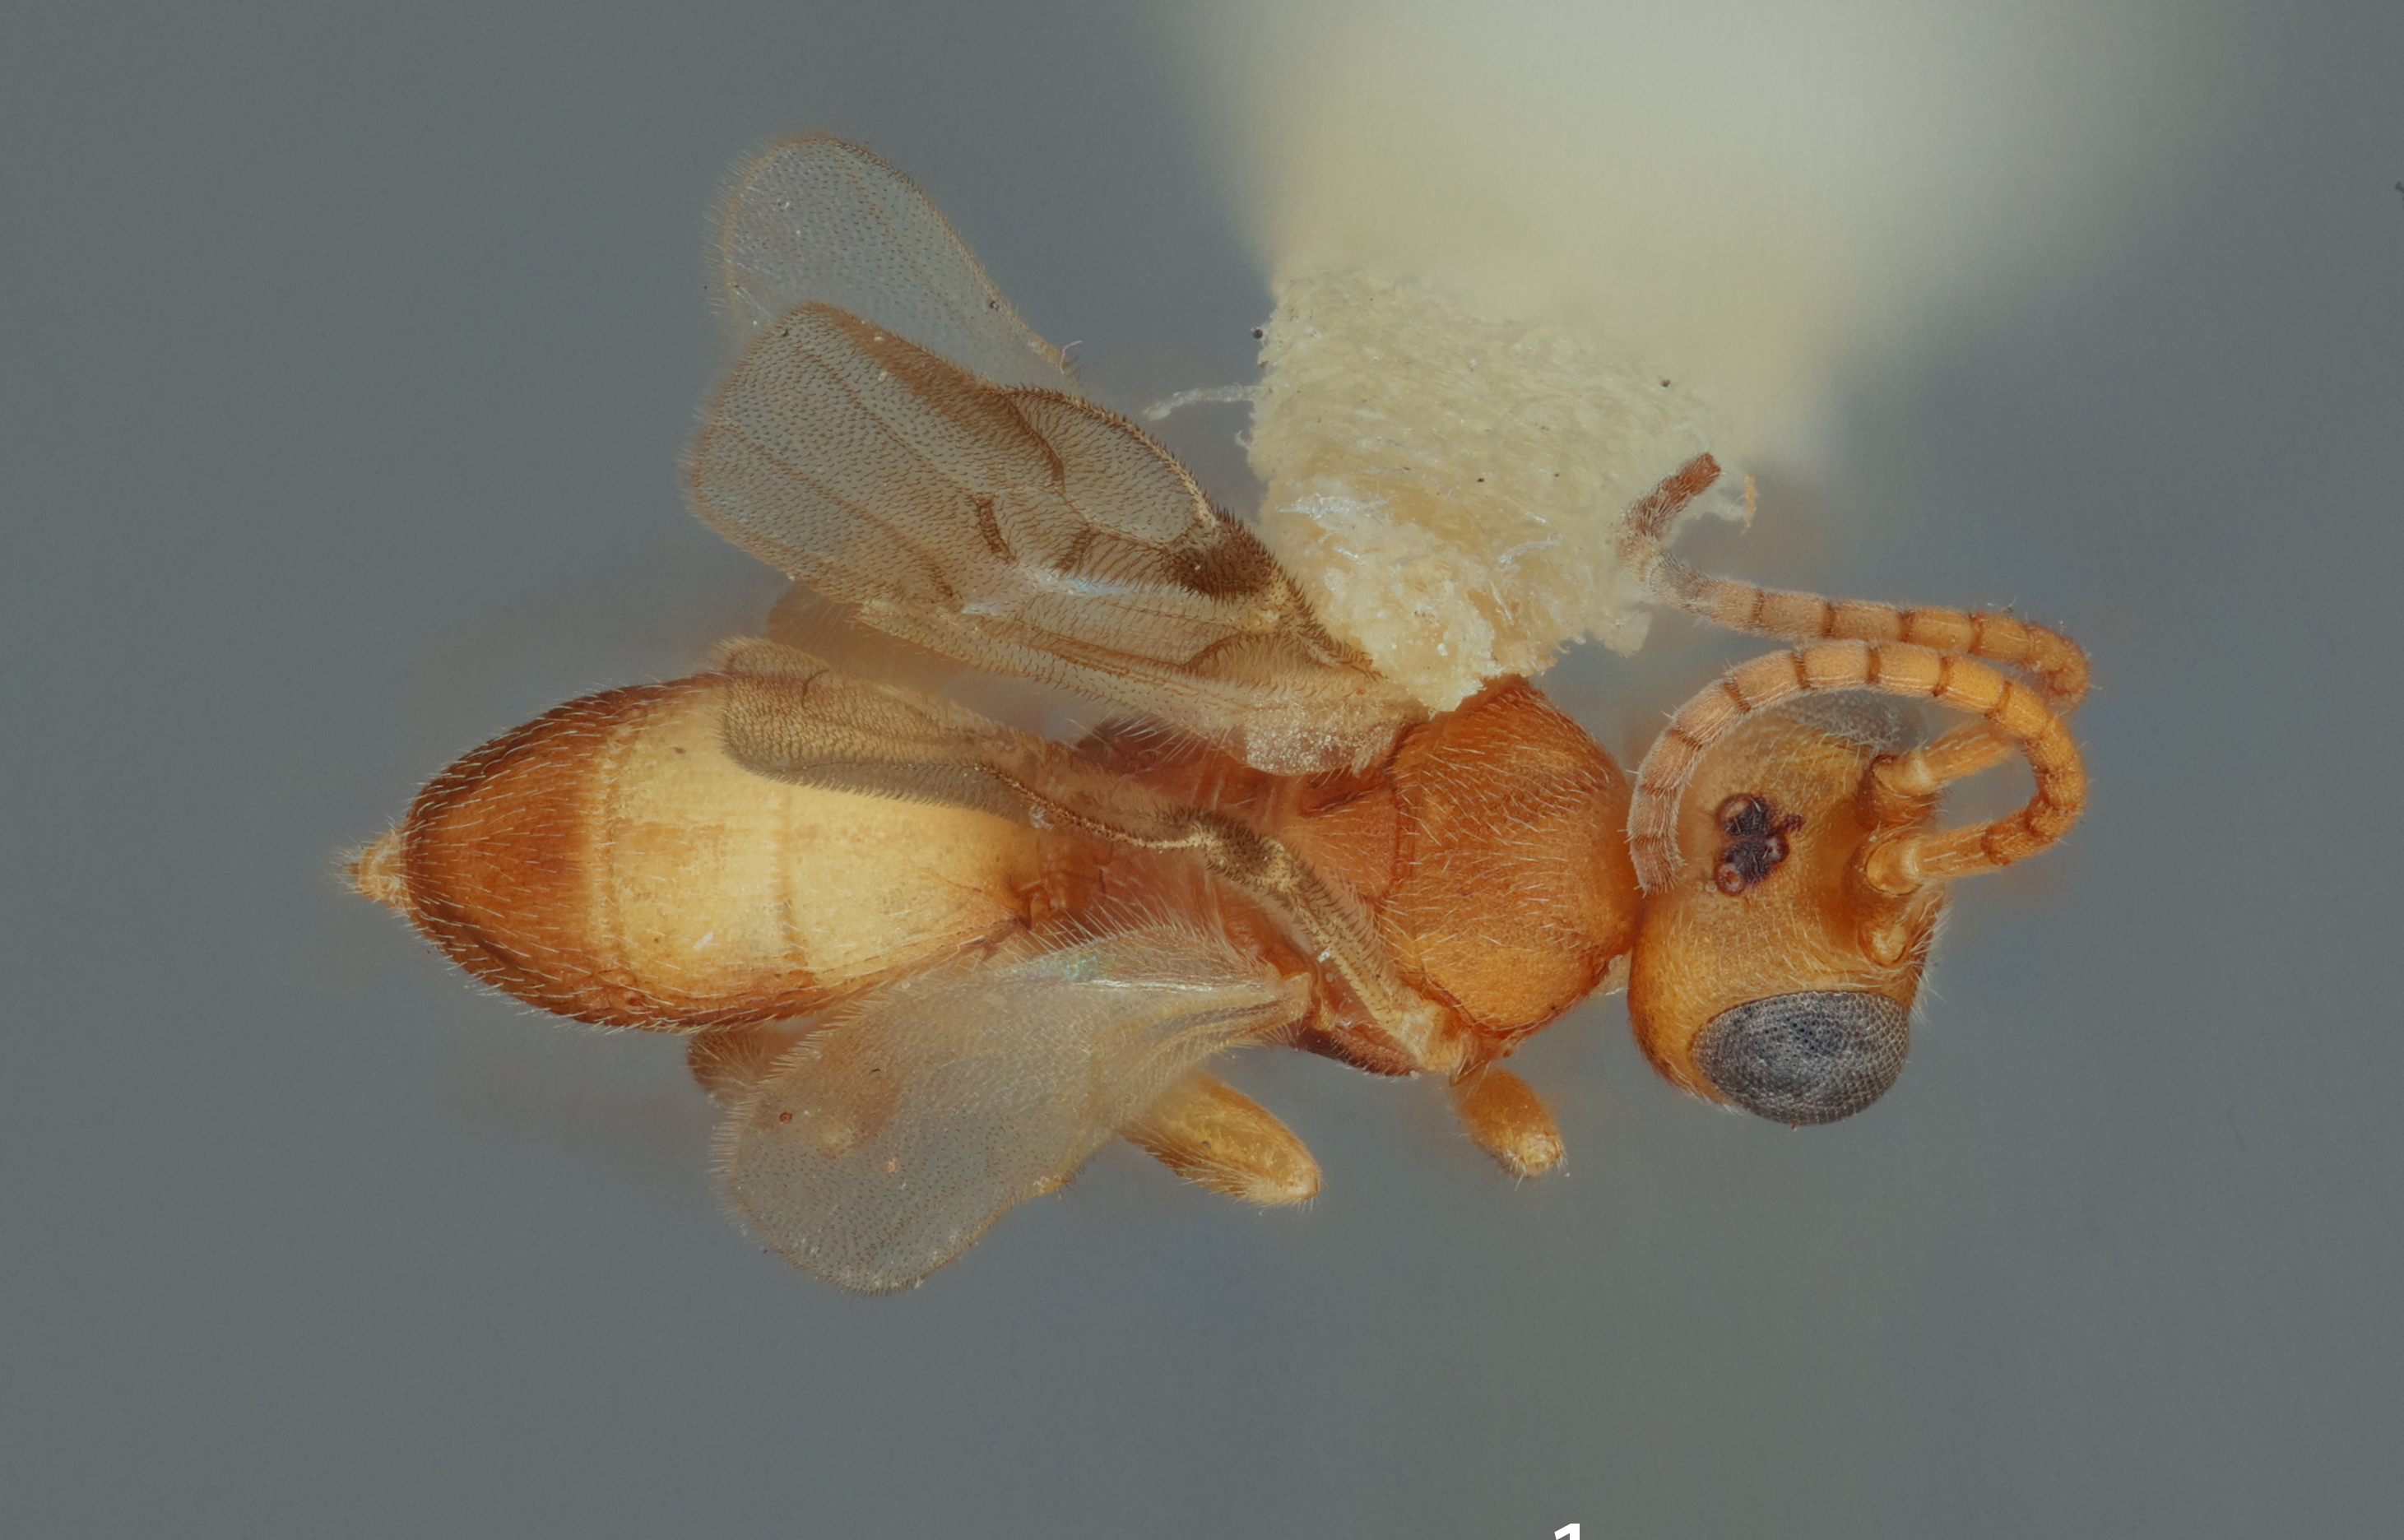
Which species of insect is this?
Phanerotoma rhyacioniae
